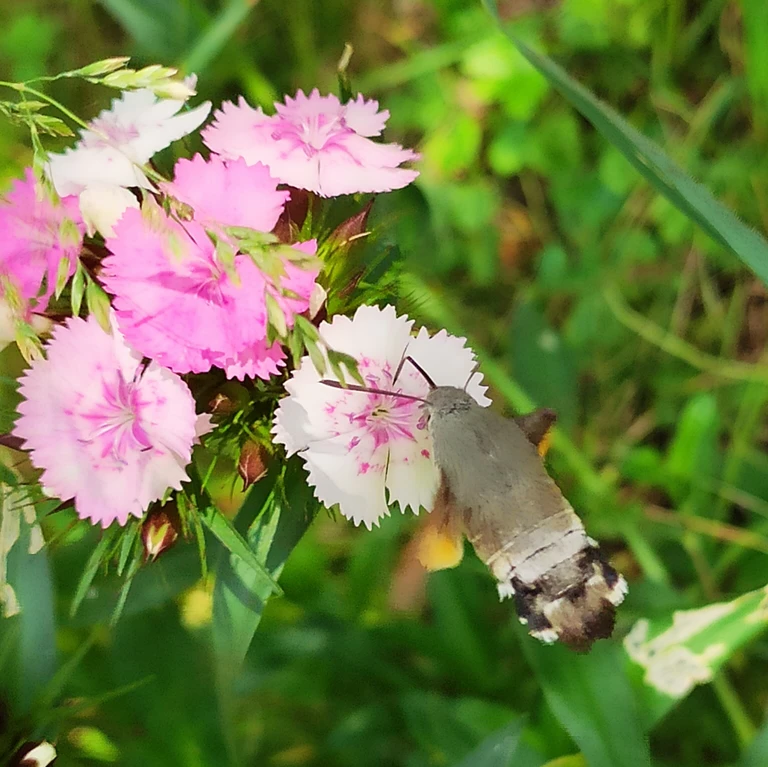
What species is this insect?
Macroglossum stellatarum
